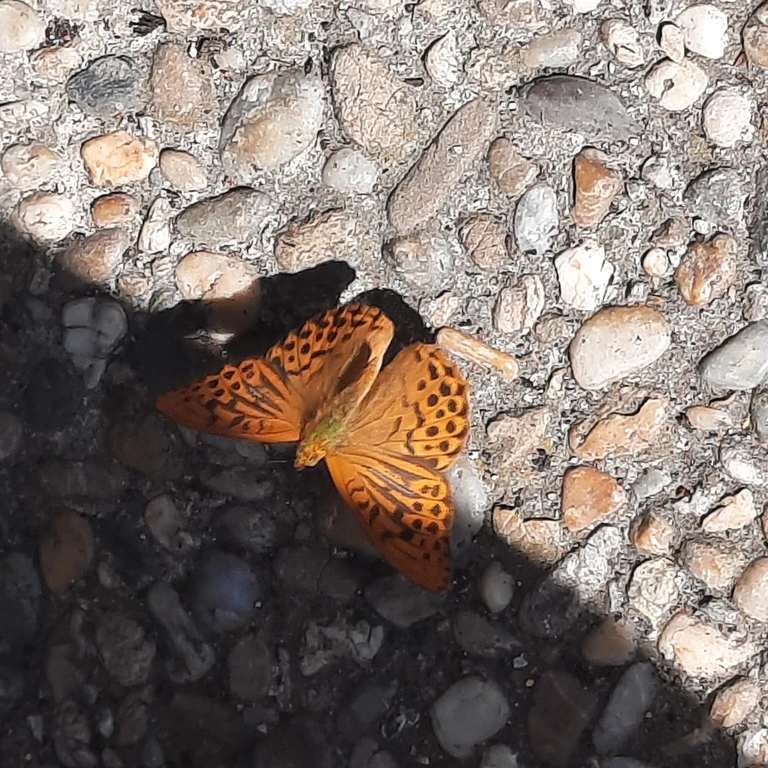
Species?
Argynnis paphia
